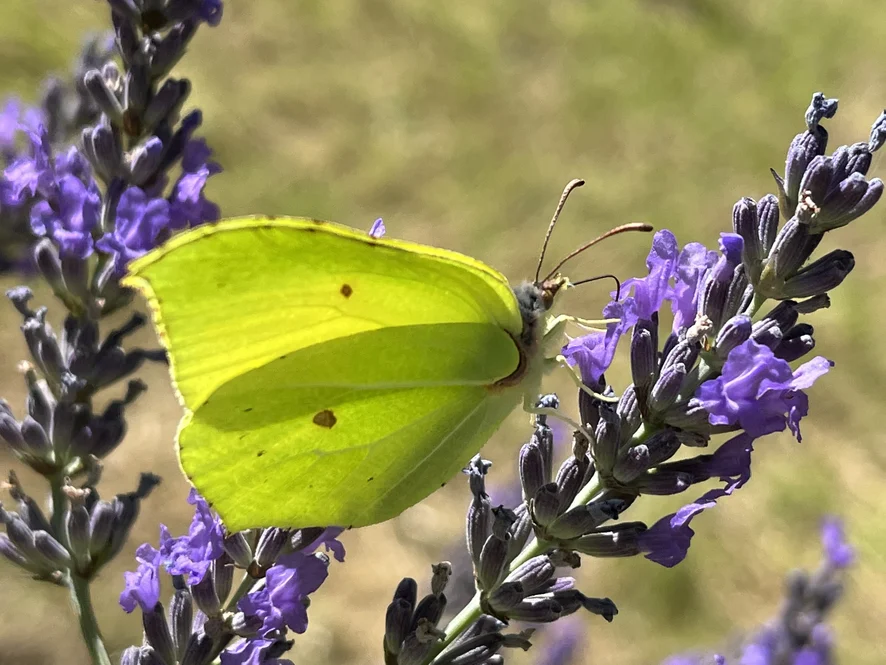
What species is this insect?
Gonepteryx rhamni
